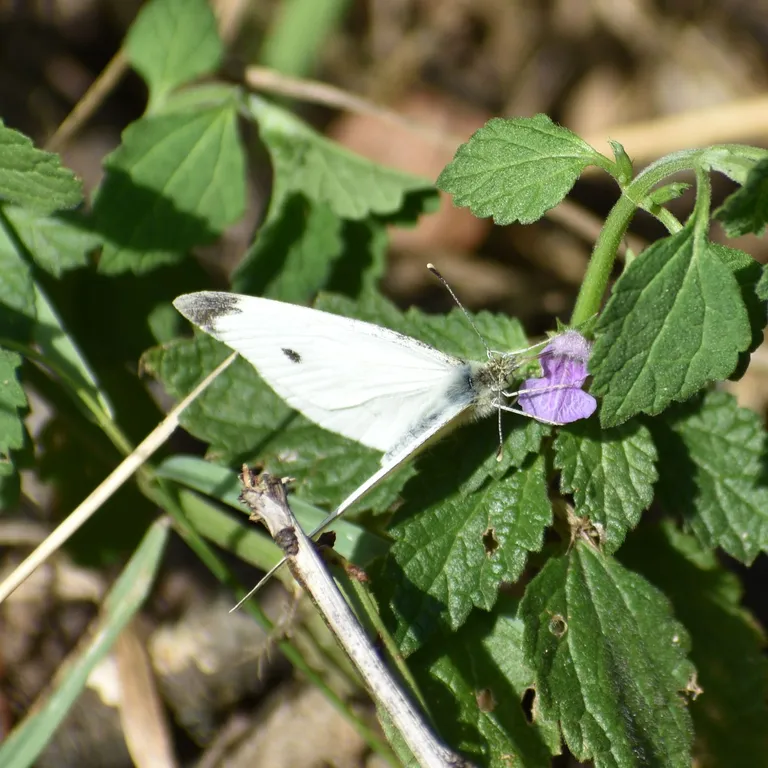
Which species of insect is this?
Pieris rapae
